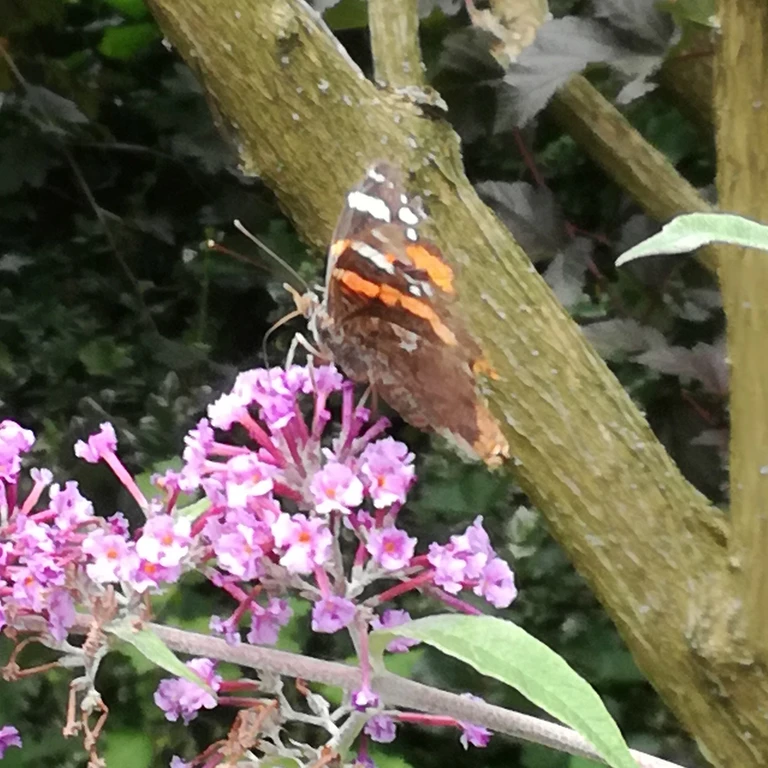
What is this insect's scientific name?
Vanessa atalanta
